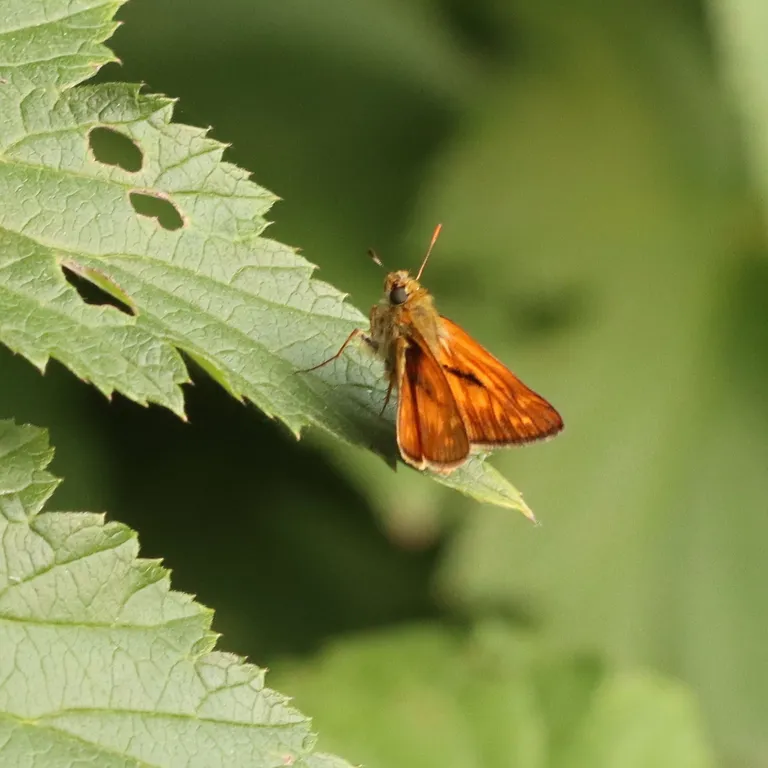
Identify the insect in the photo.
Ochlodes sylvanus (also Ochlodes venata)
